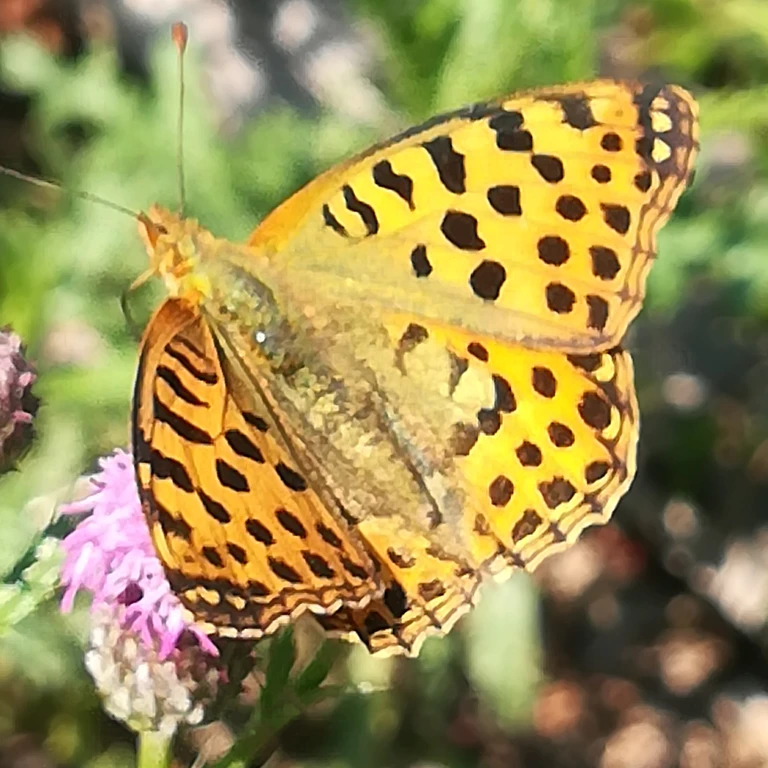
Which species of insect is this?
Issoria lathonia
